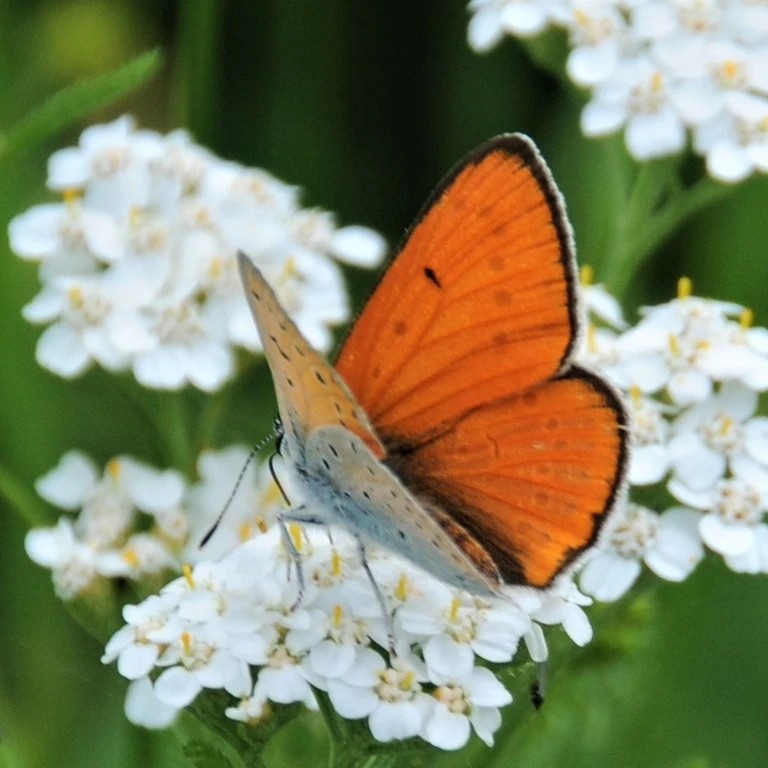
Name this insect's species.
Lycaena dispar
